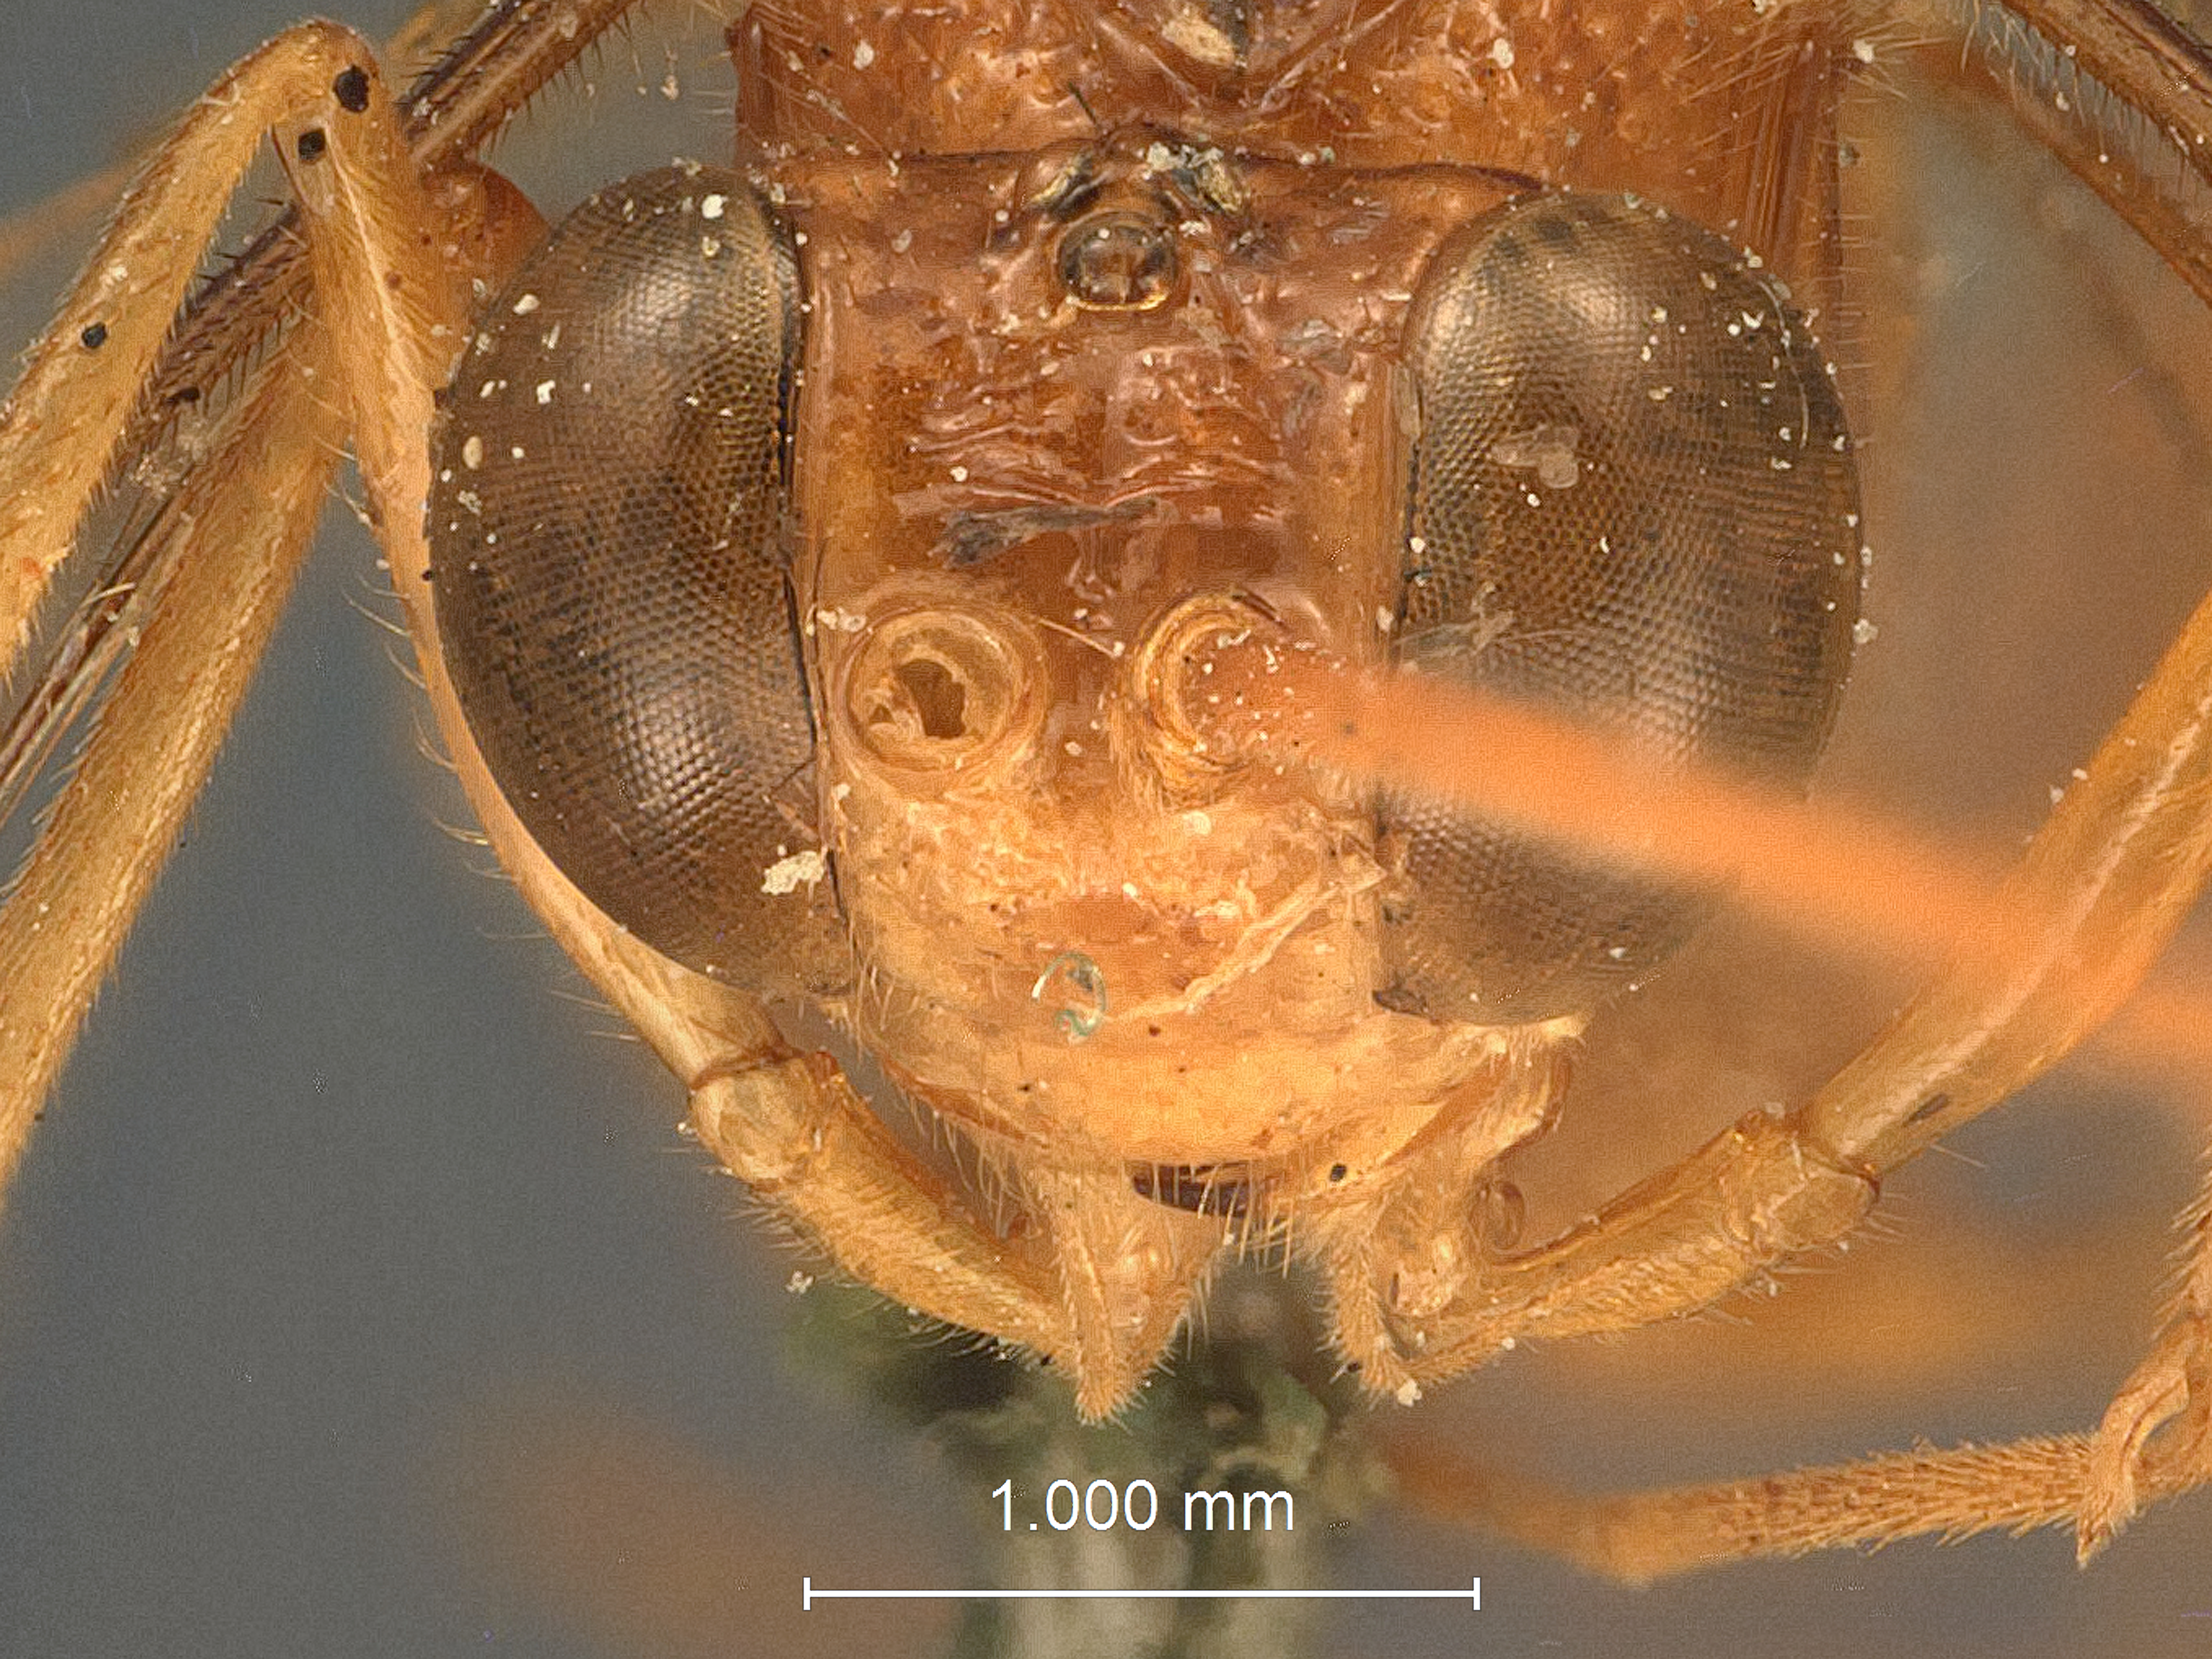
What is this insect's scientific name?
Esuchonematopodius luzonensis
